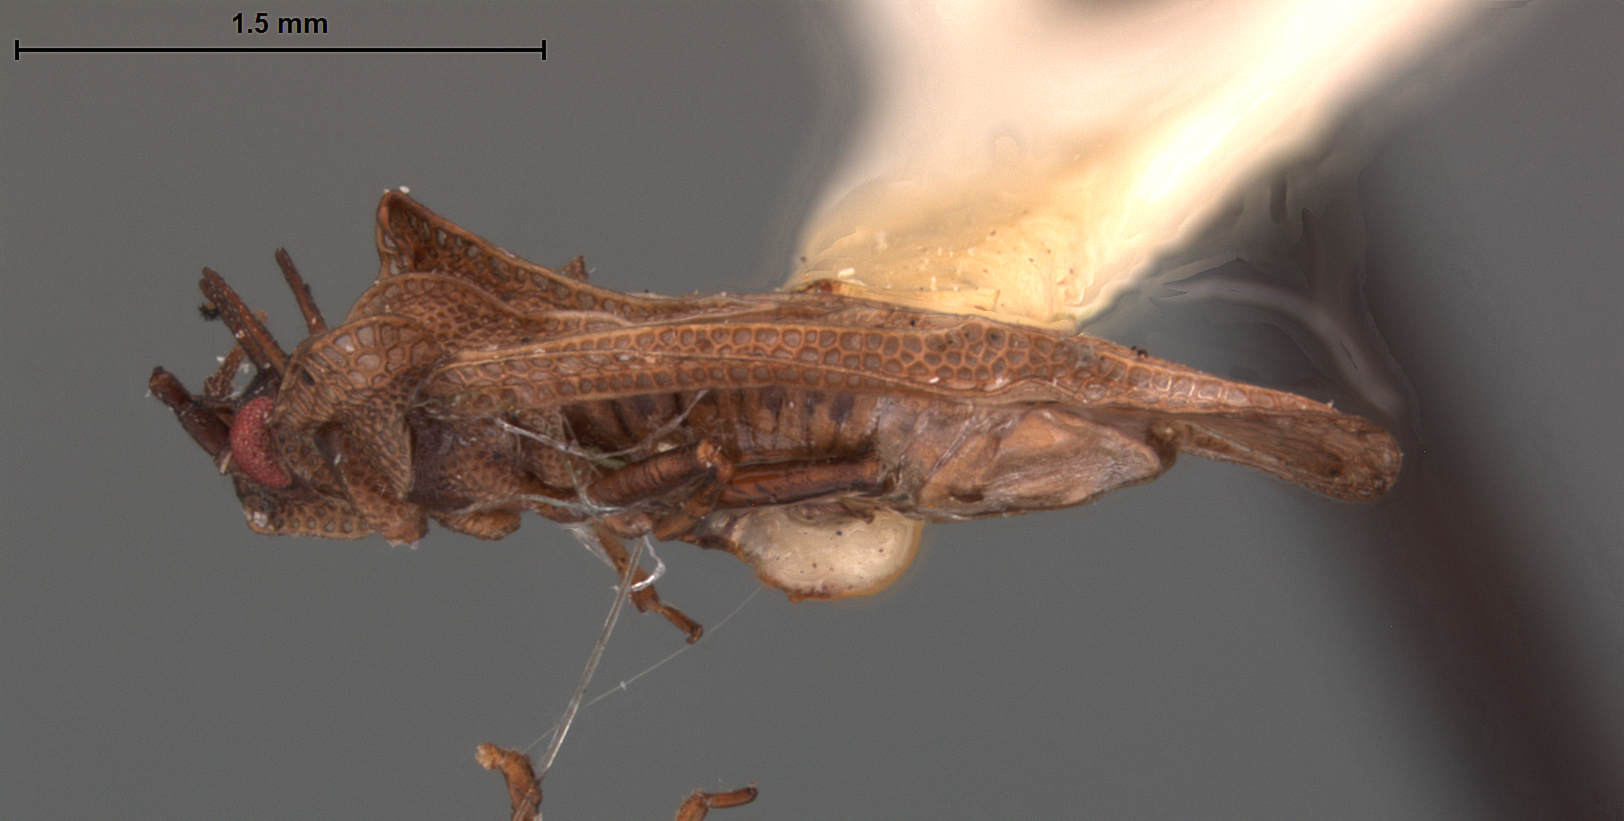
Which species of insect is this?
Tingis impensa
